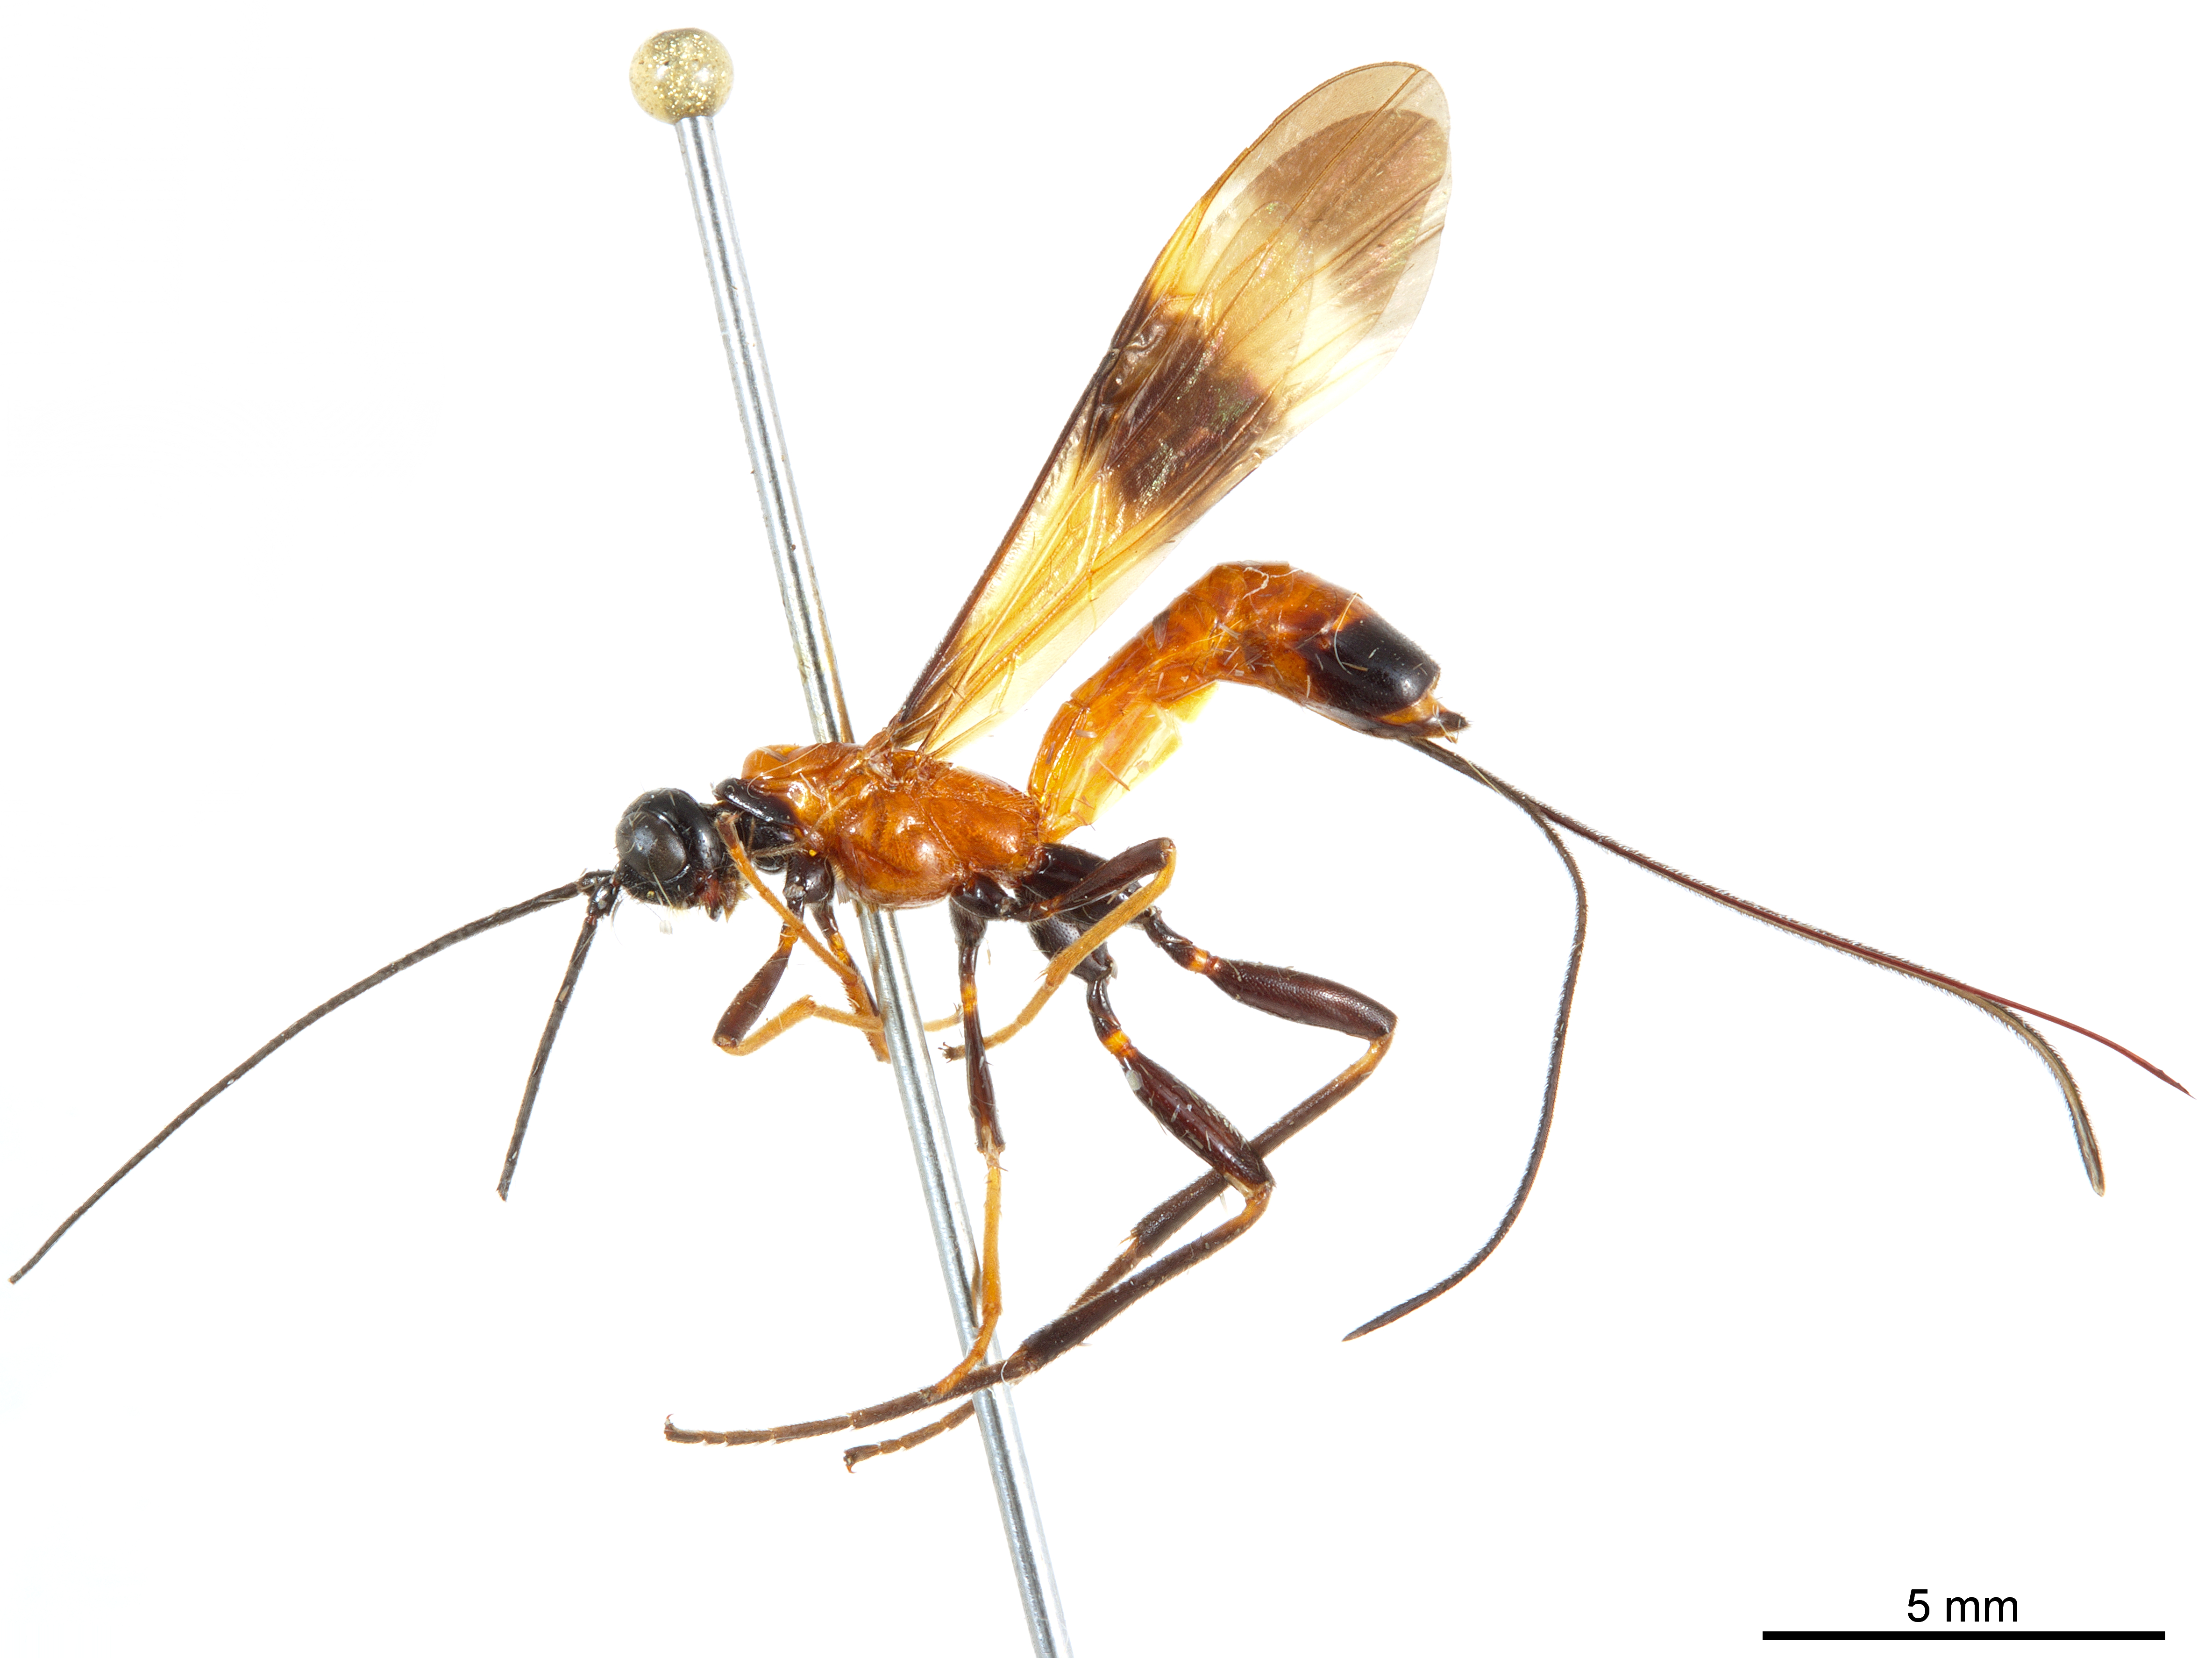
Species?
Megaloproctus didymus
